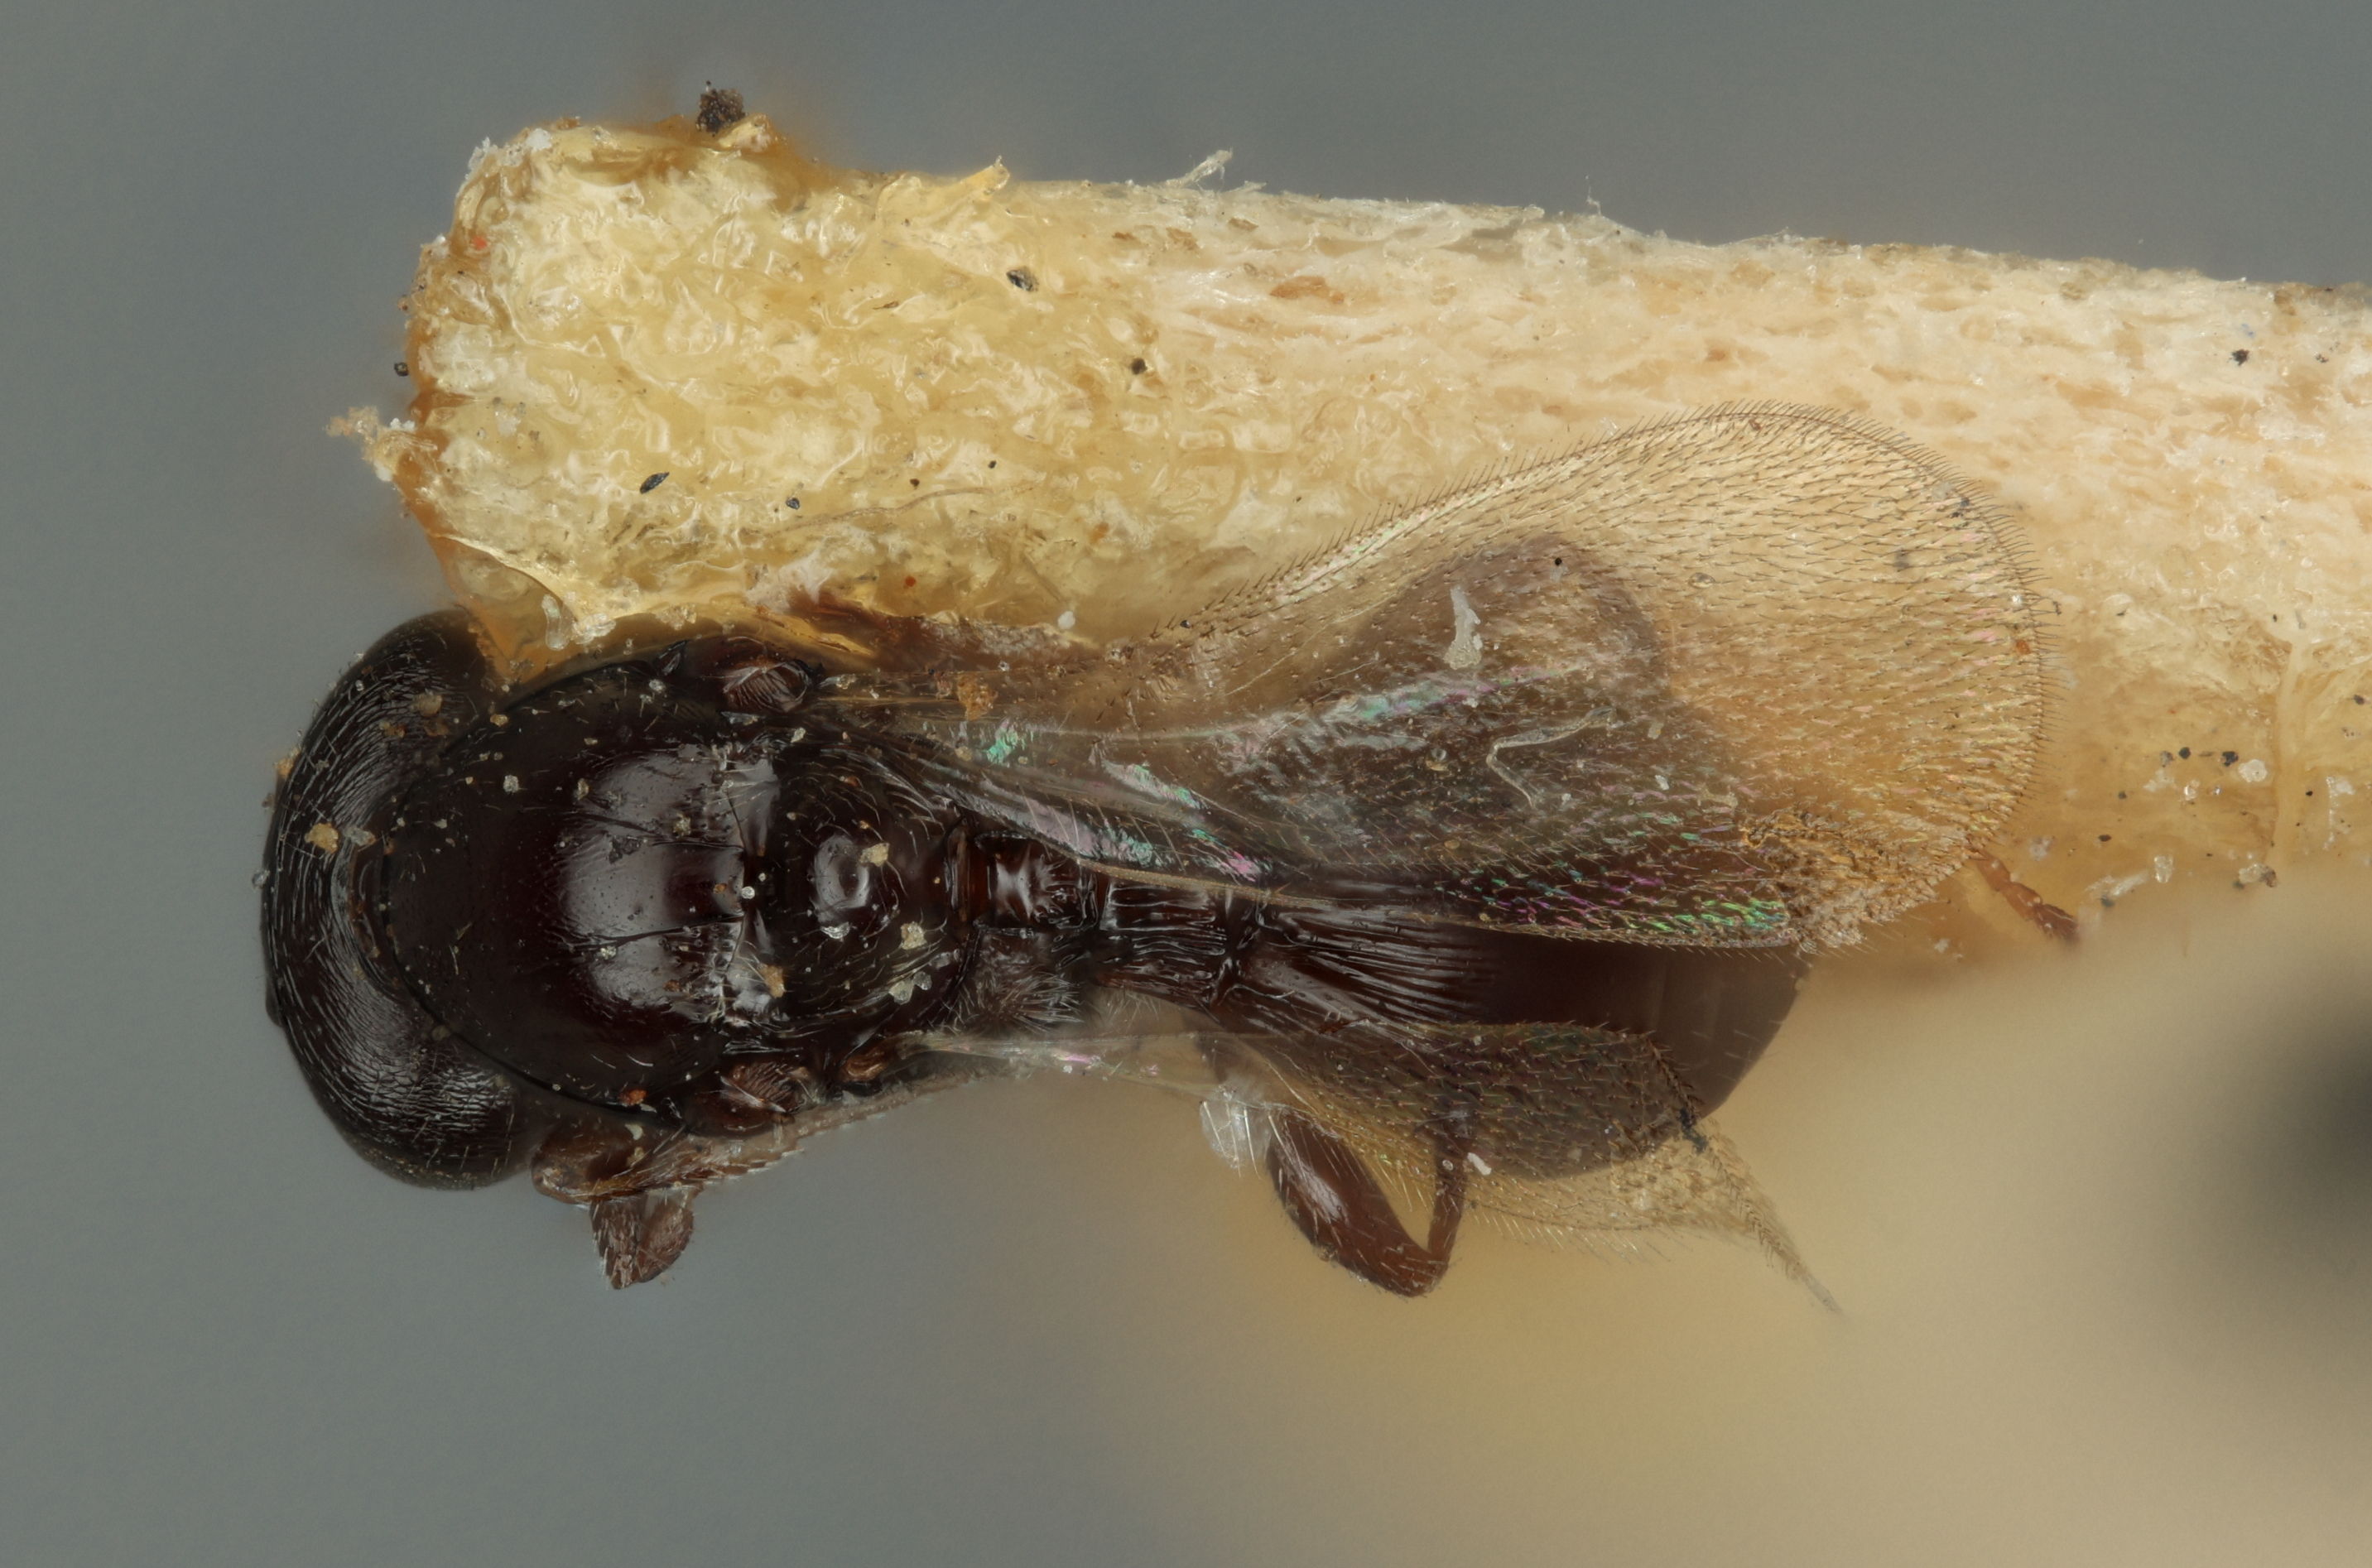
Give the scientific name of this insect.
Polygnotus artemisiae
